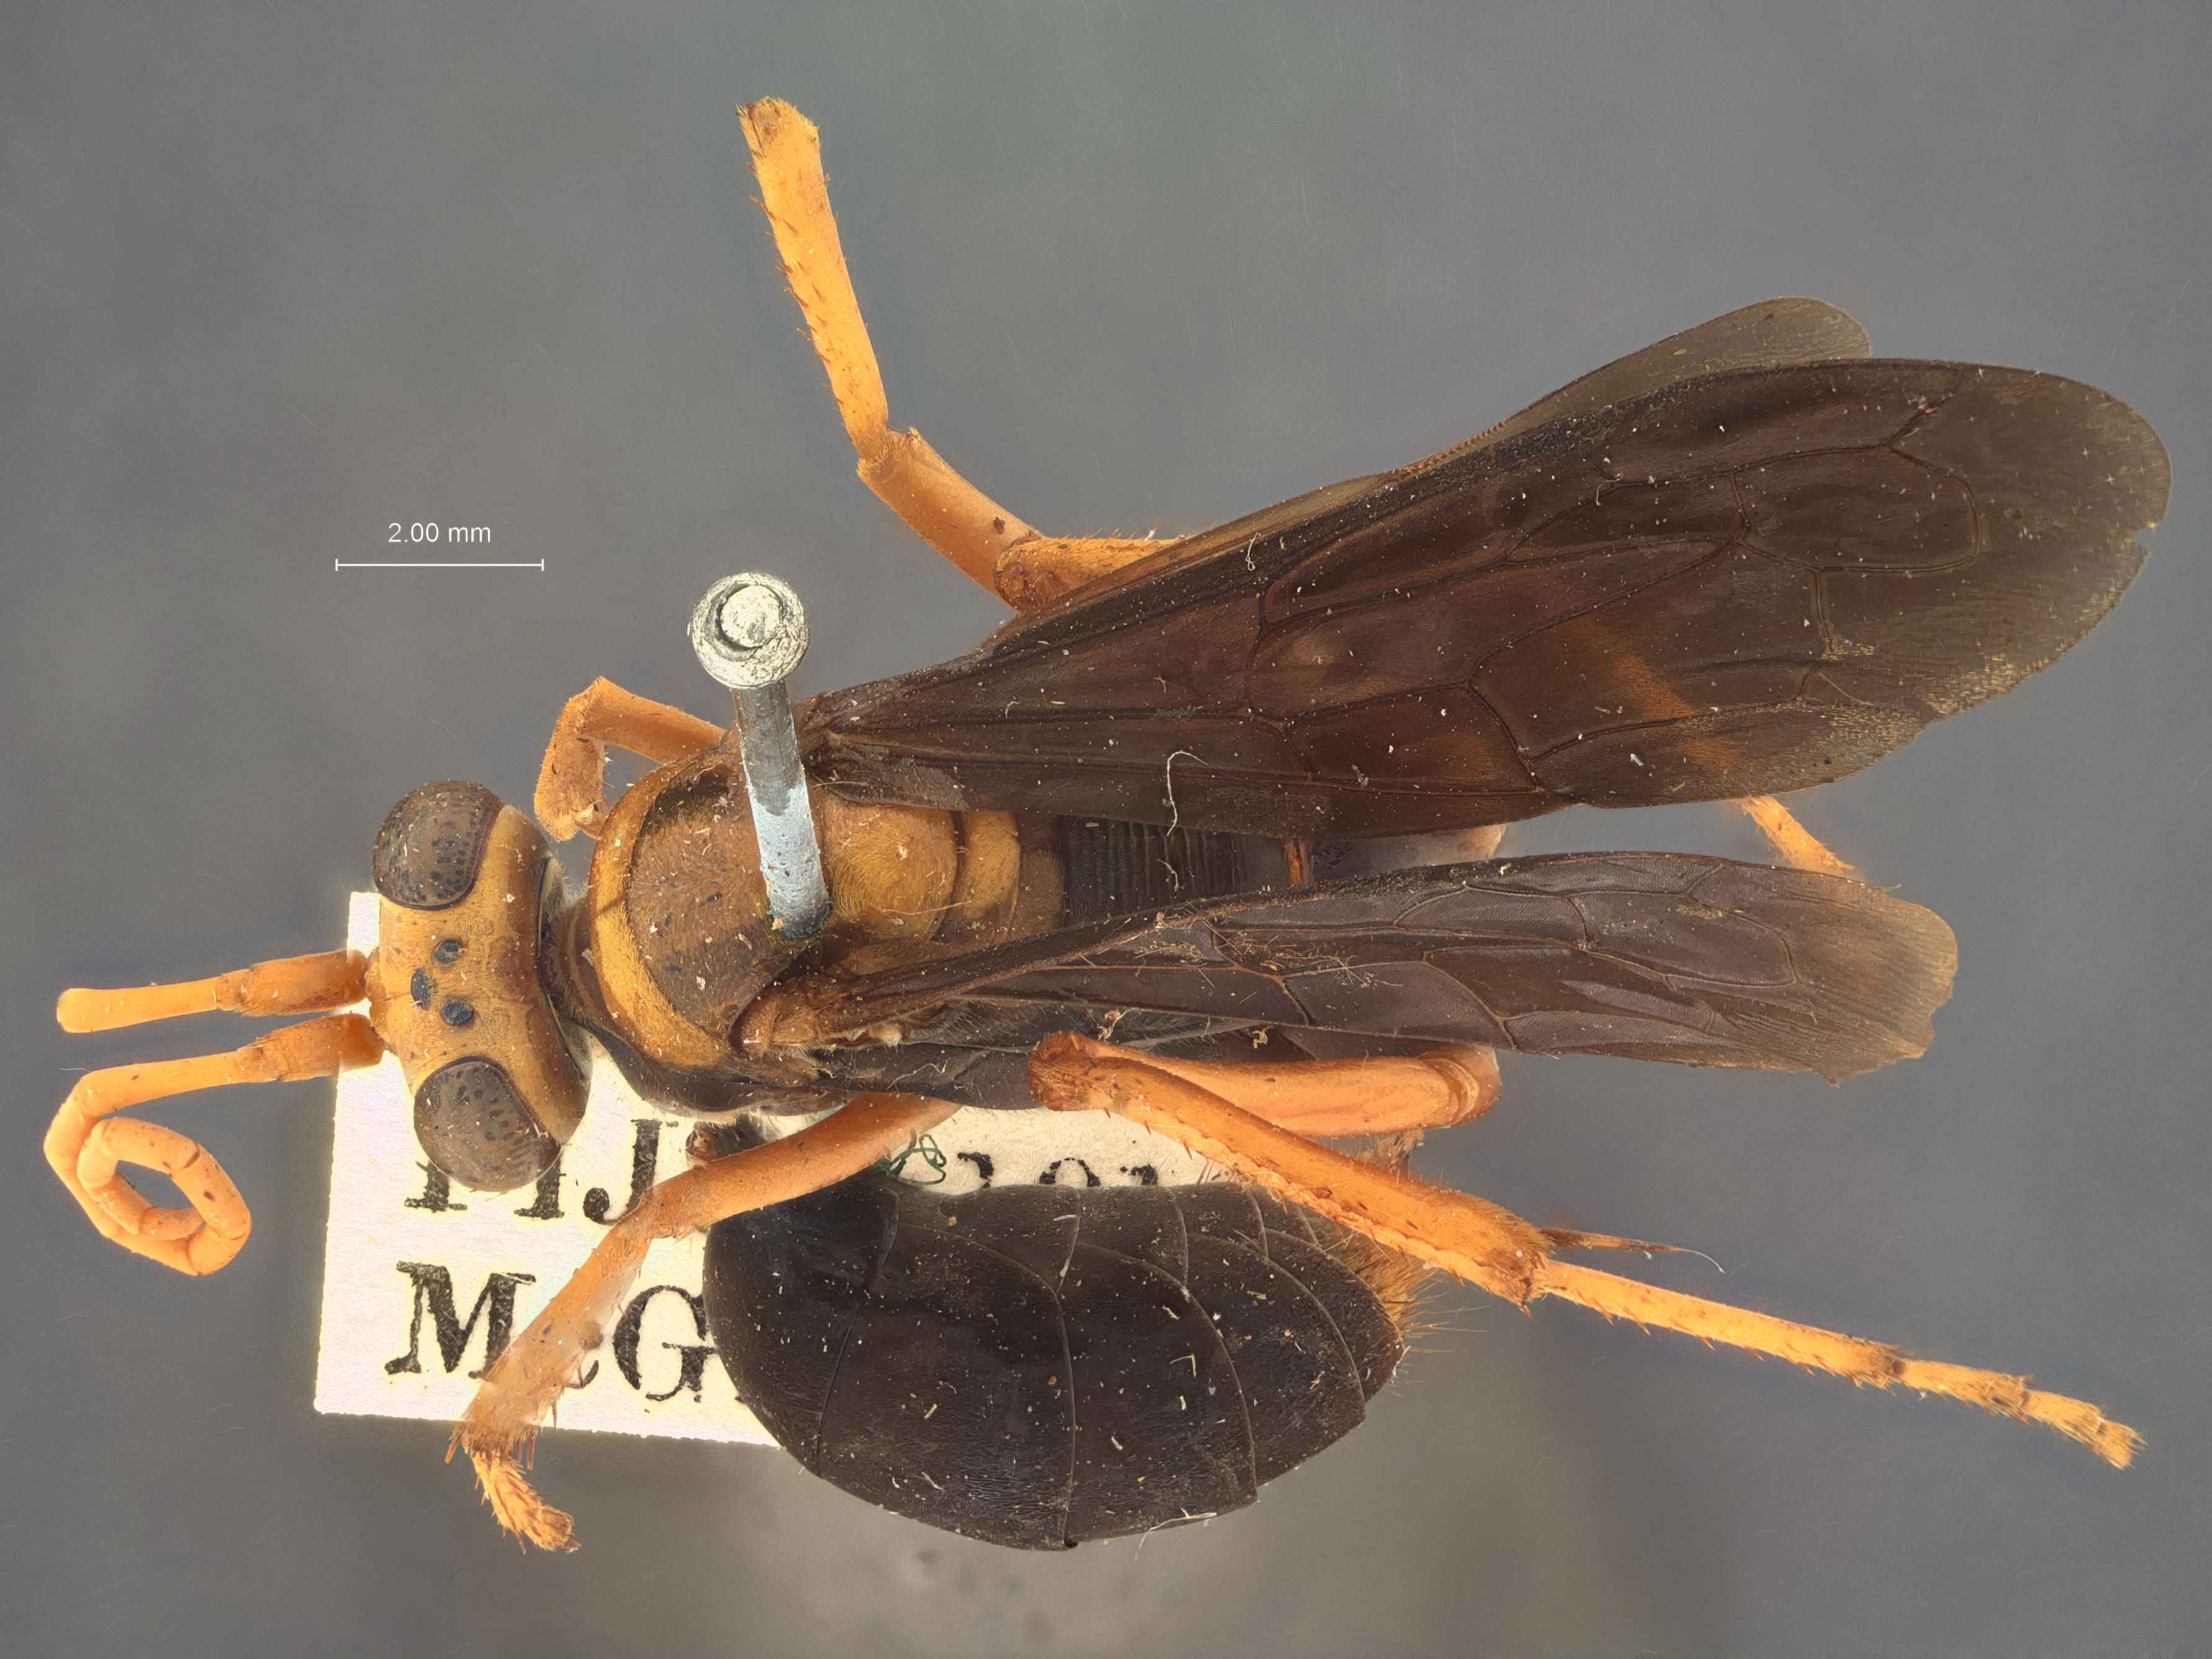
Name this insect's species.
Hemipepsis minora
